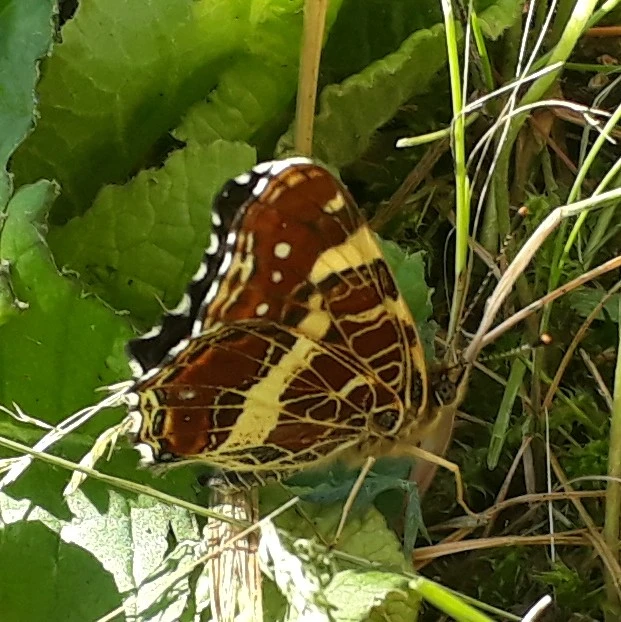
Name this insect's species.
Araschnia levana
